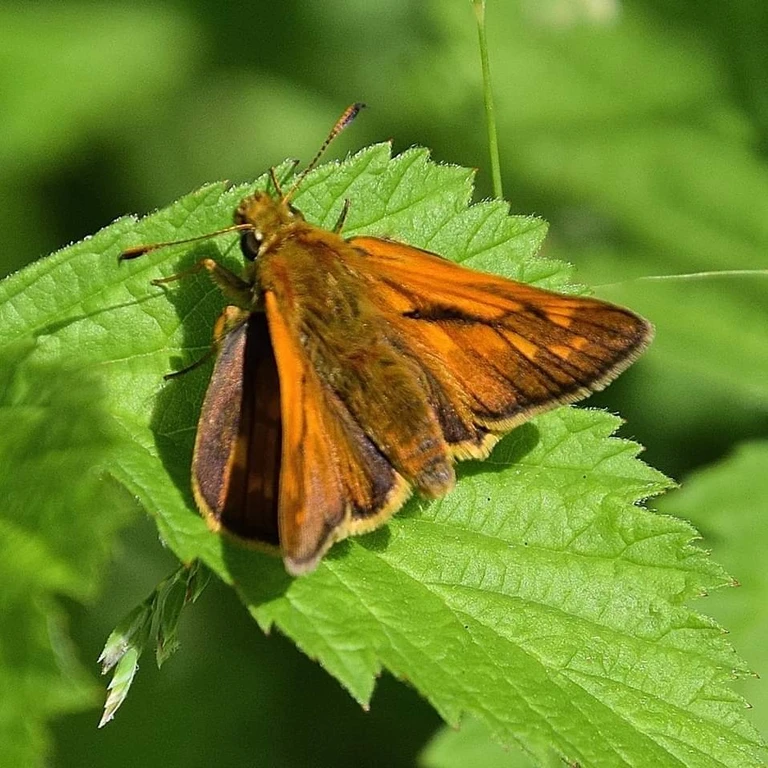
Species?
Ochlodes sylvanus (also Ochlodes venata)
